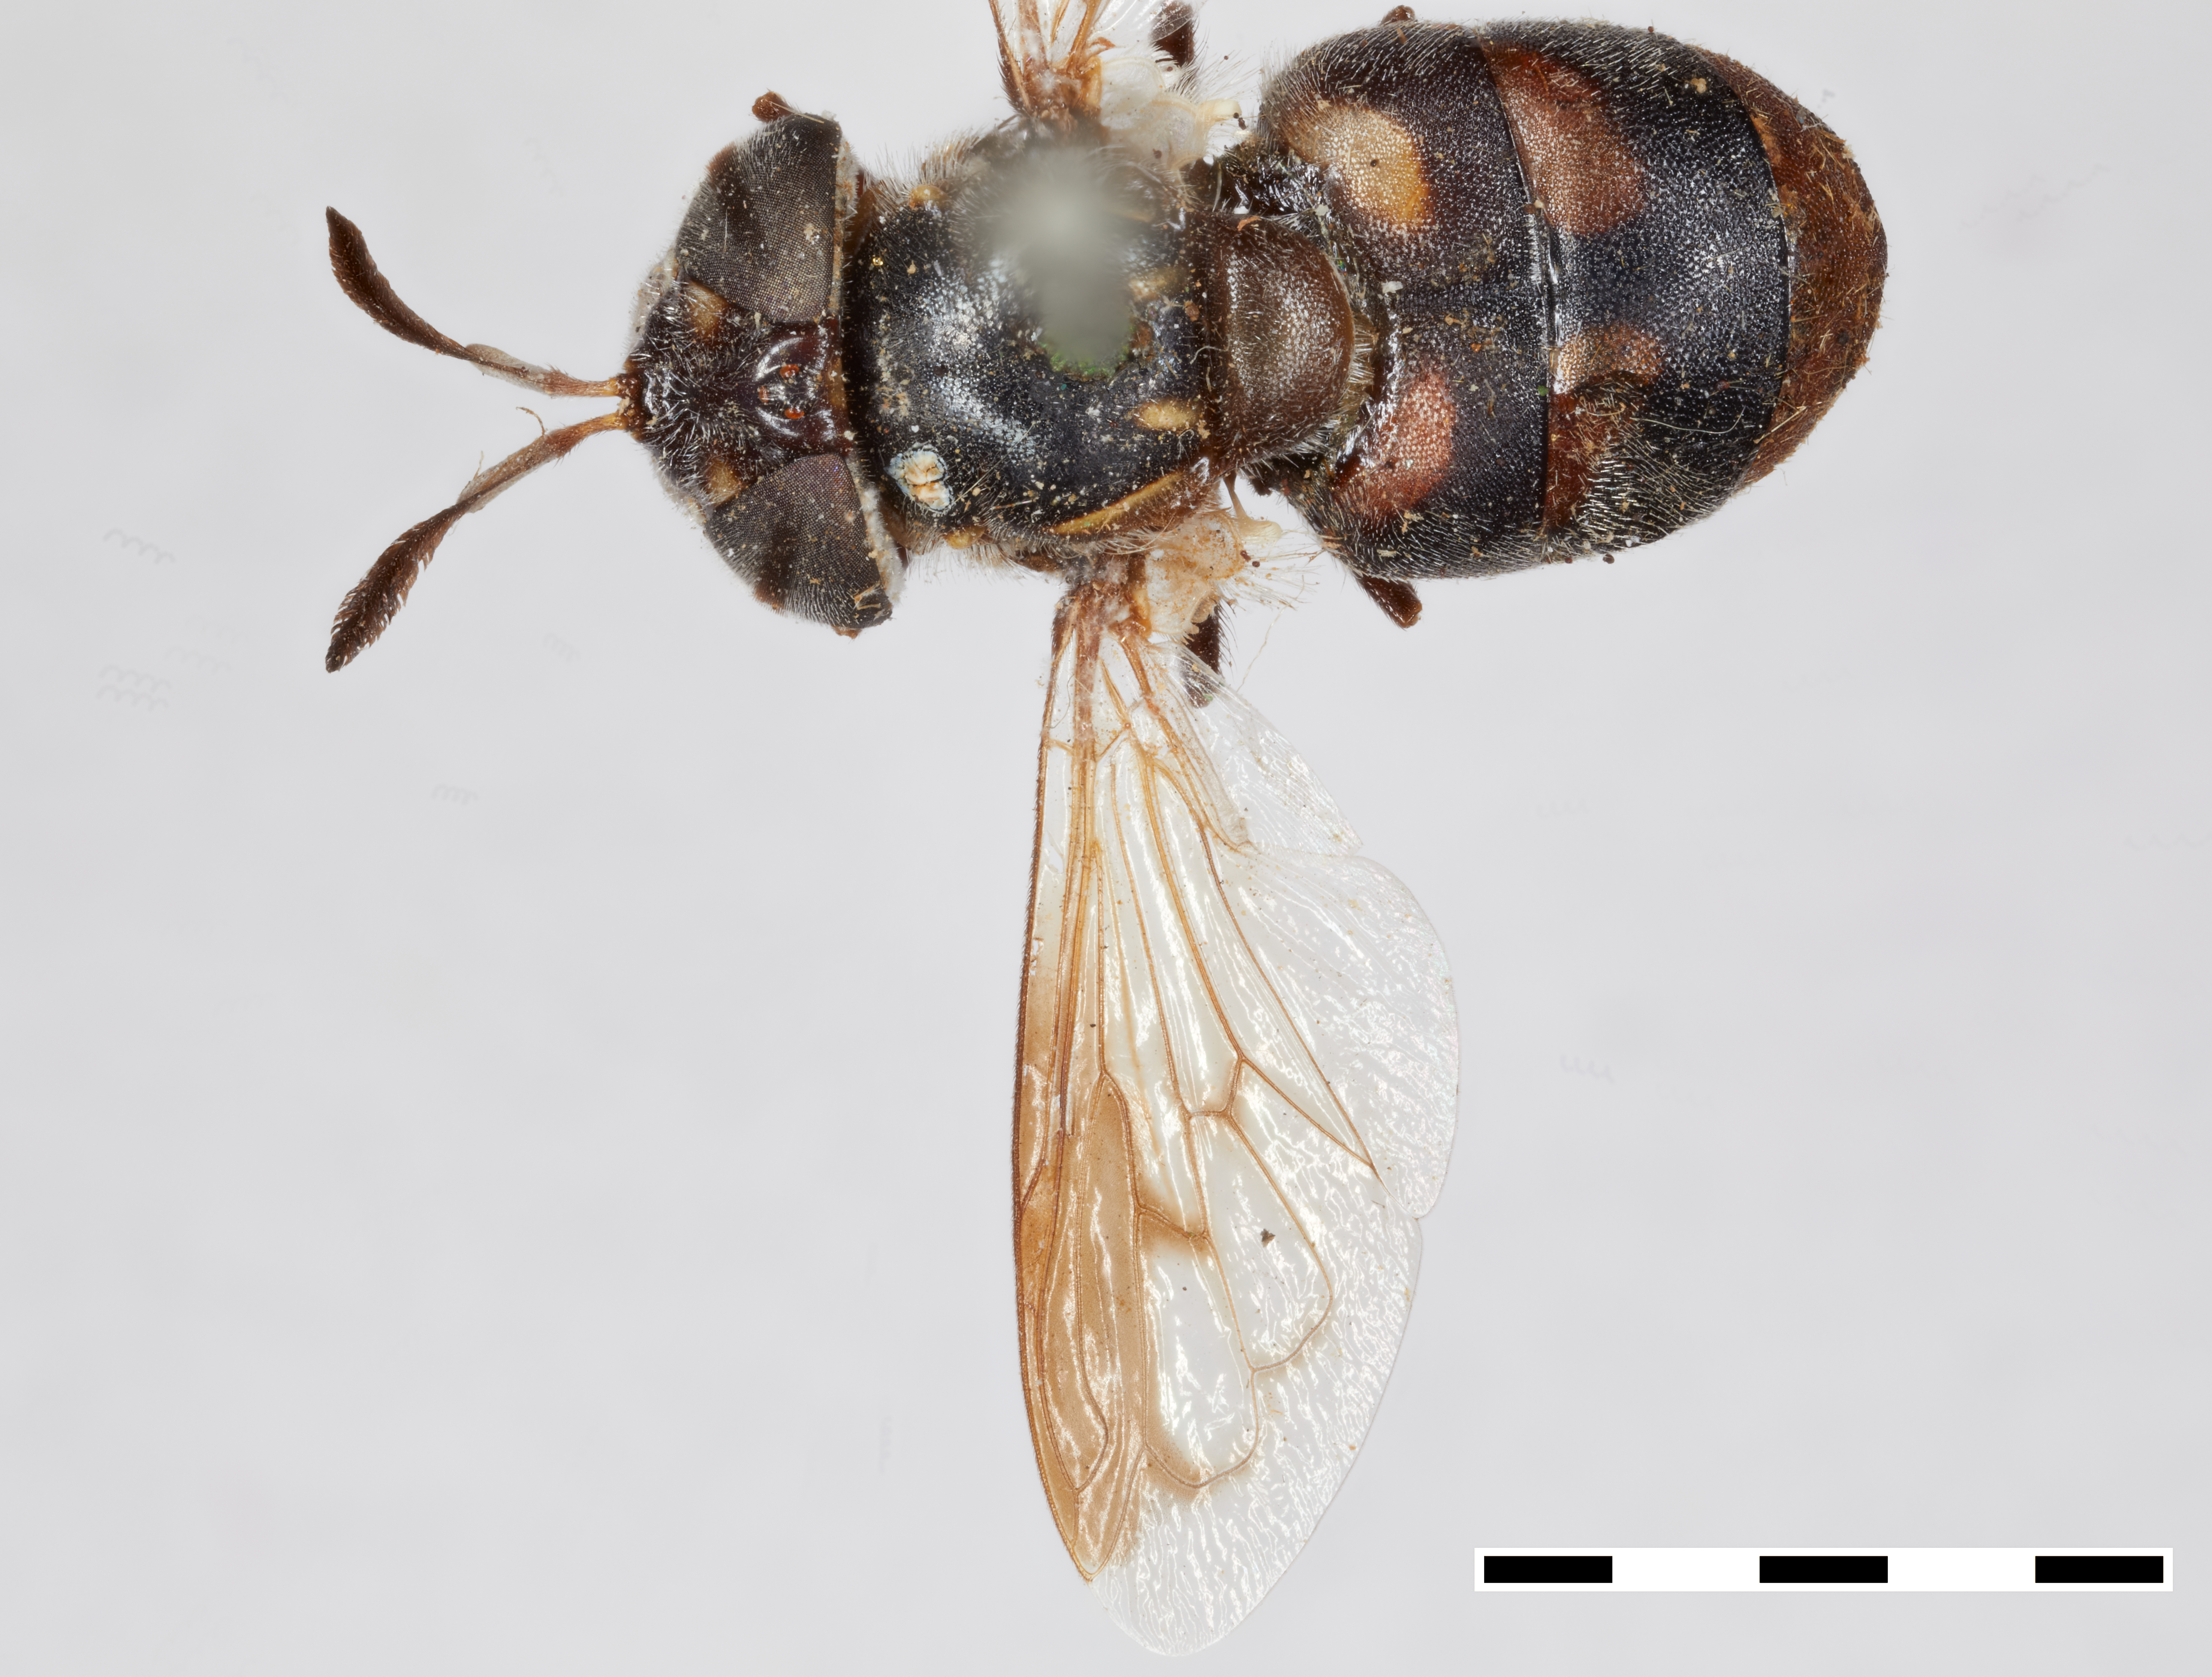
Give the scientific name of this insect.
Copestylum limbipennis
